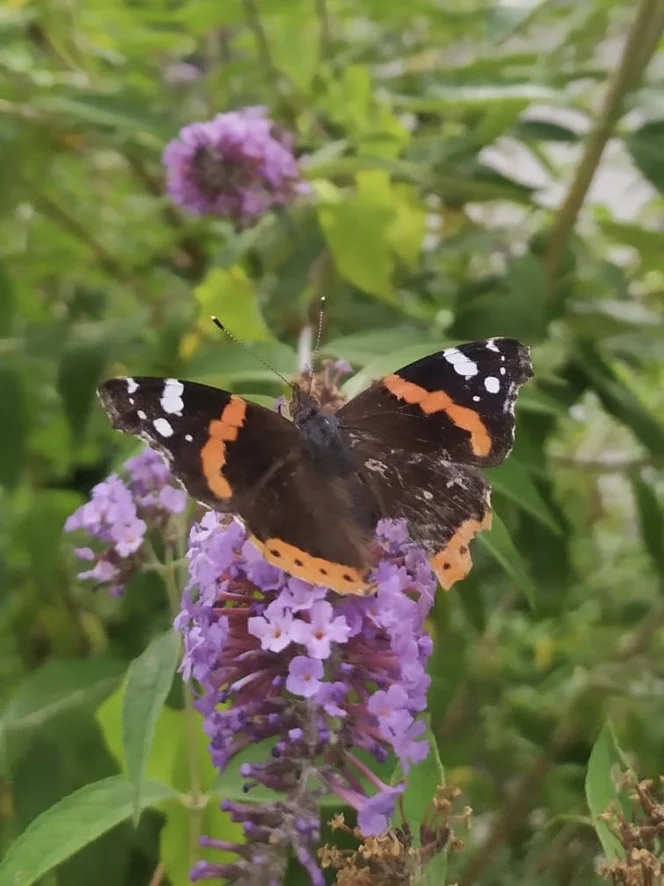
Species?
Vanessa atalanta
